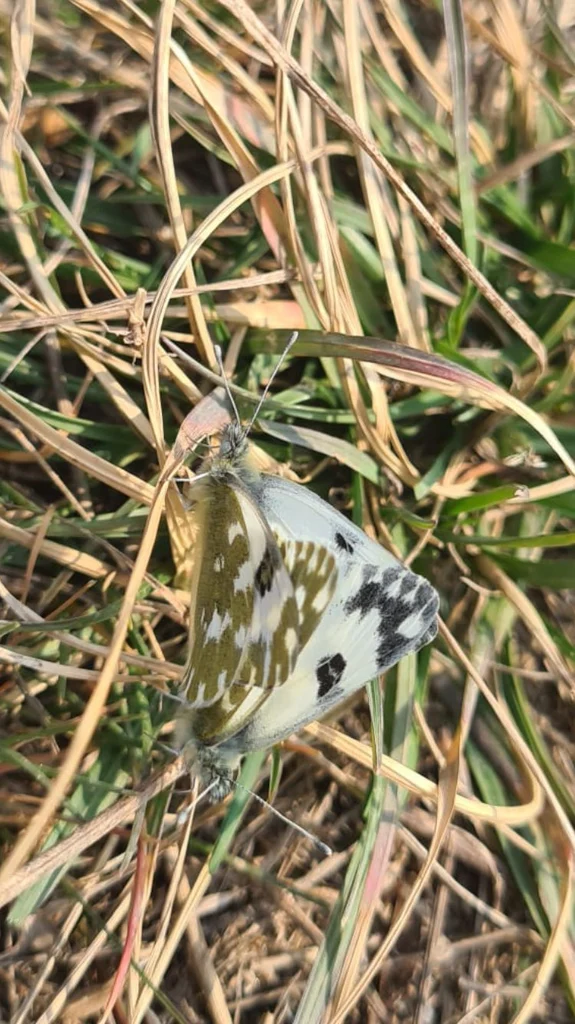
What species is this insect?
Pontia edusa
